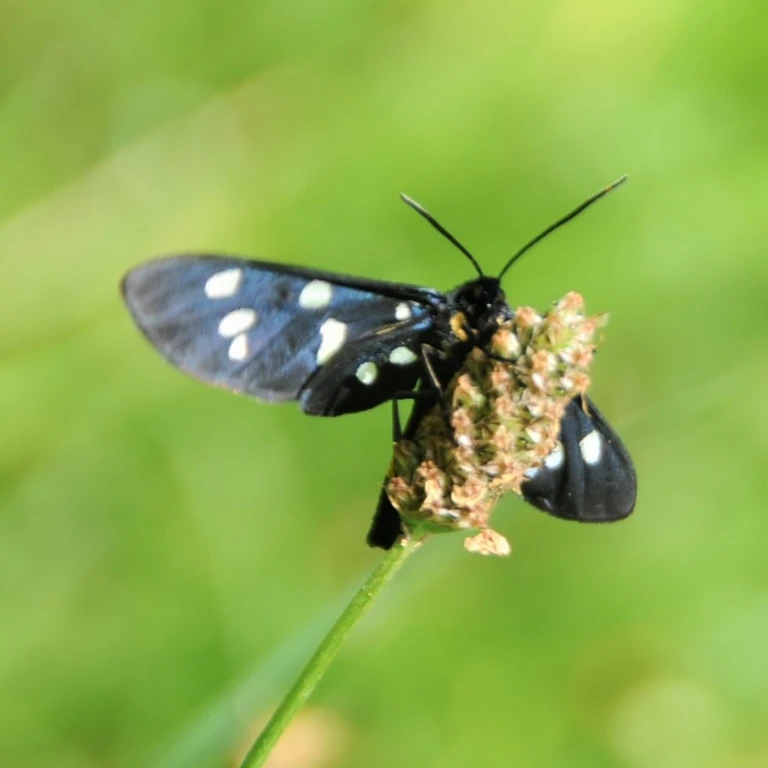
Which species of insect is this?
Amata phegea
